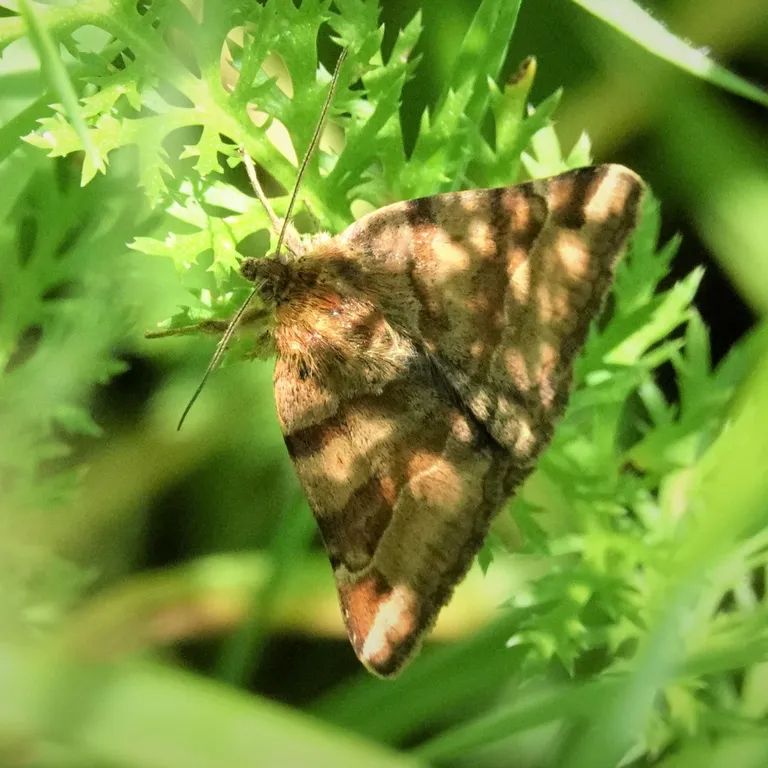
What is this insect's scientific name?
Euclidia glyphica
